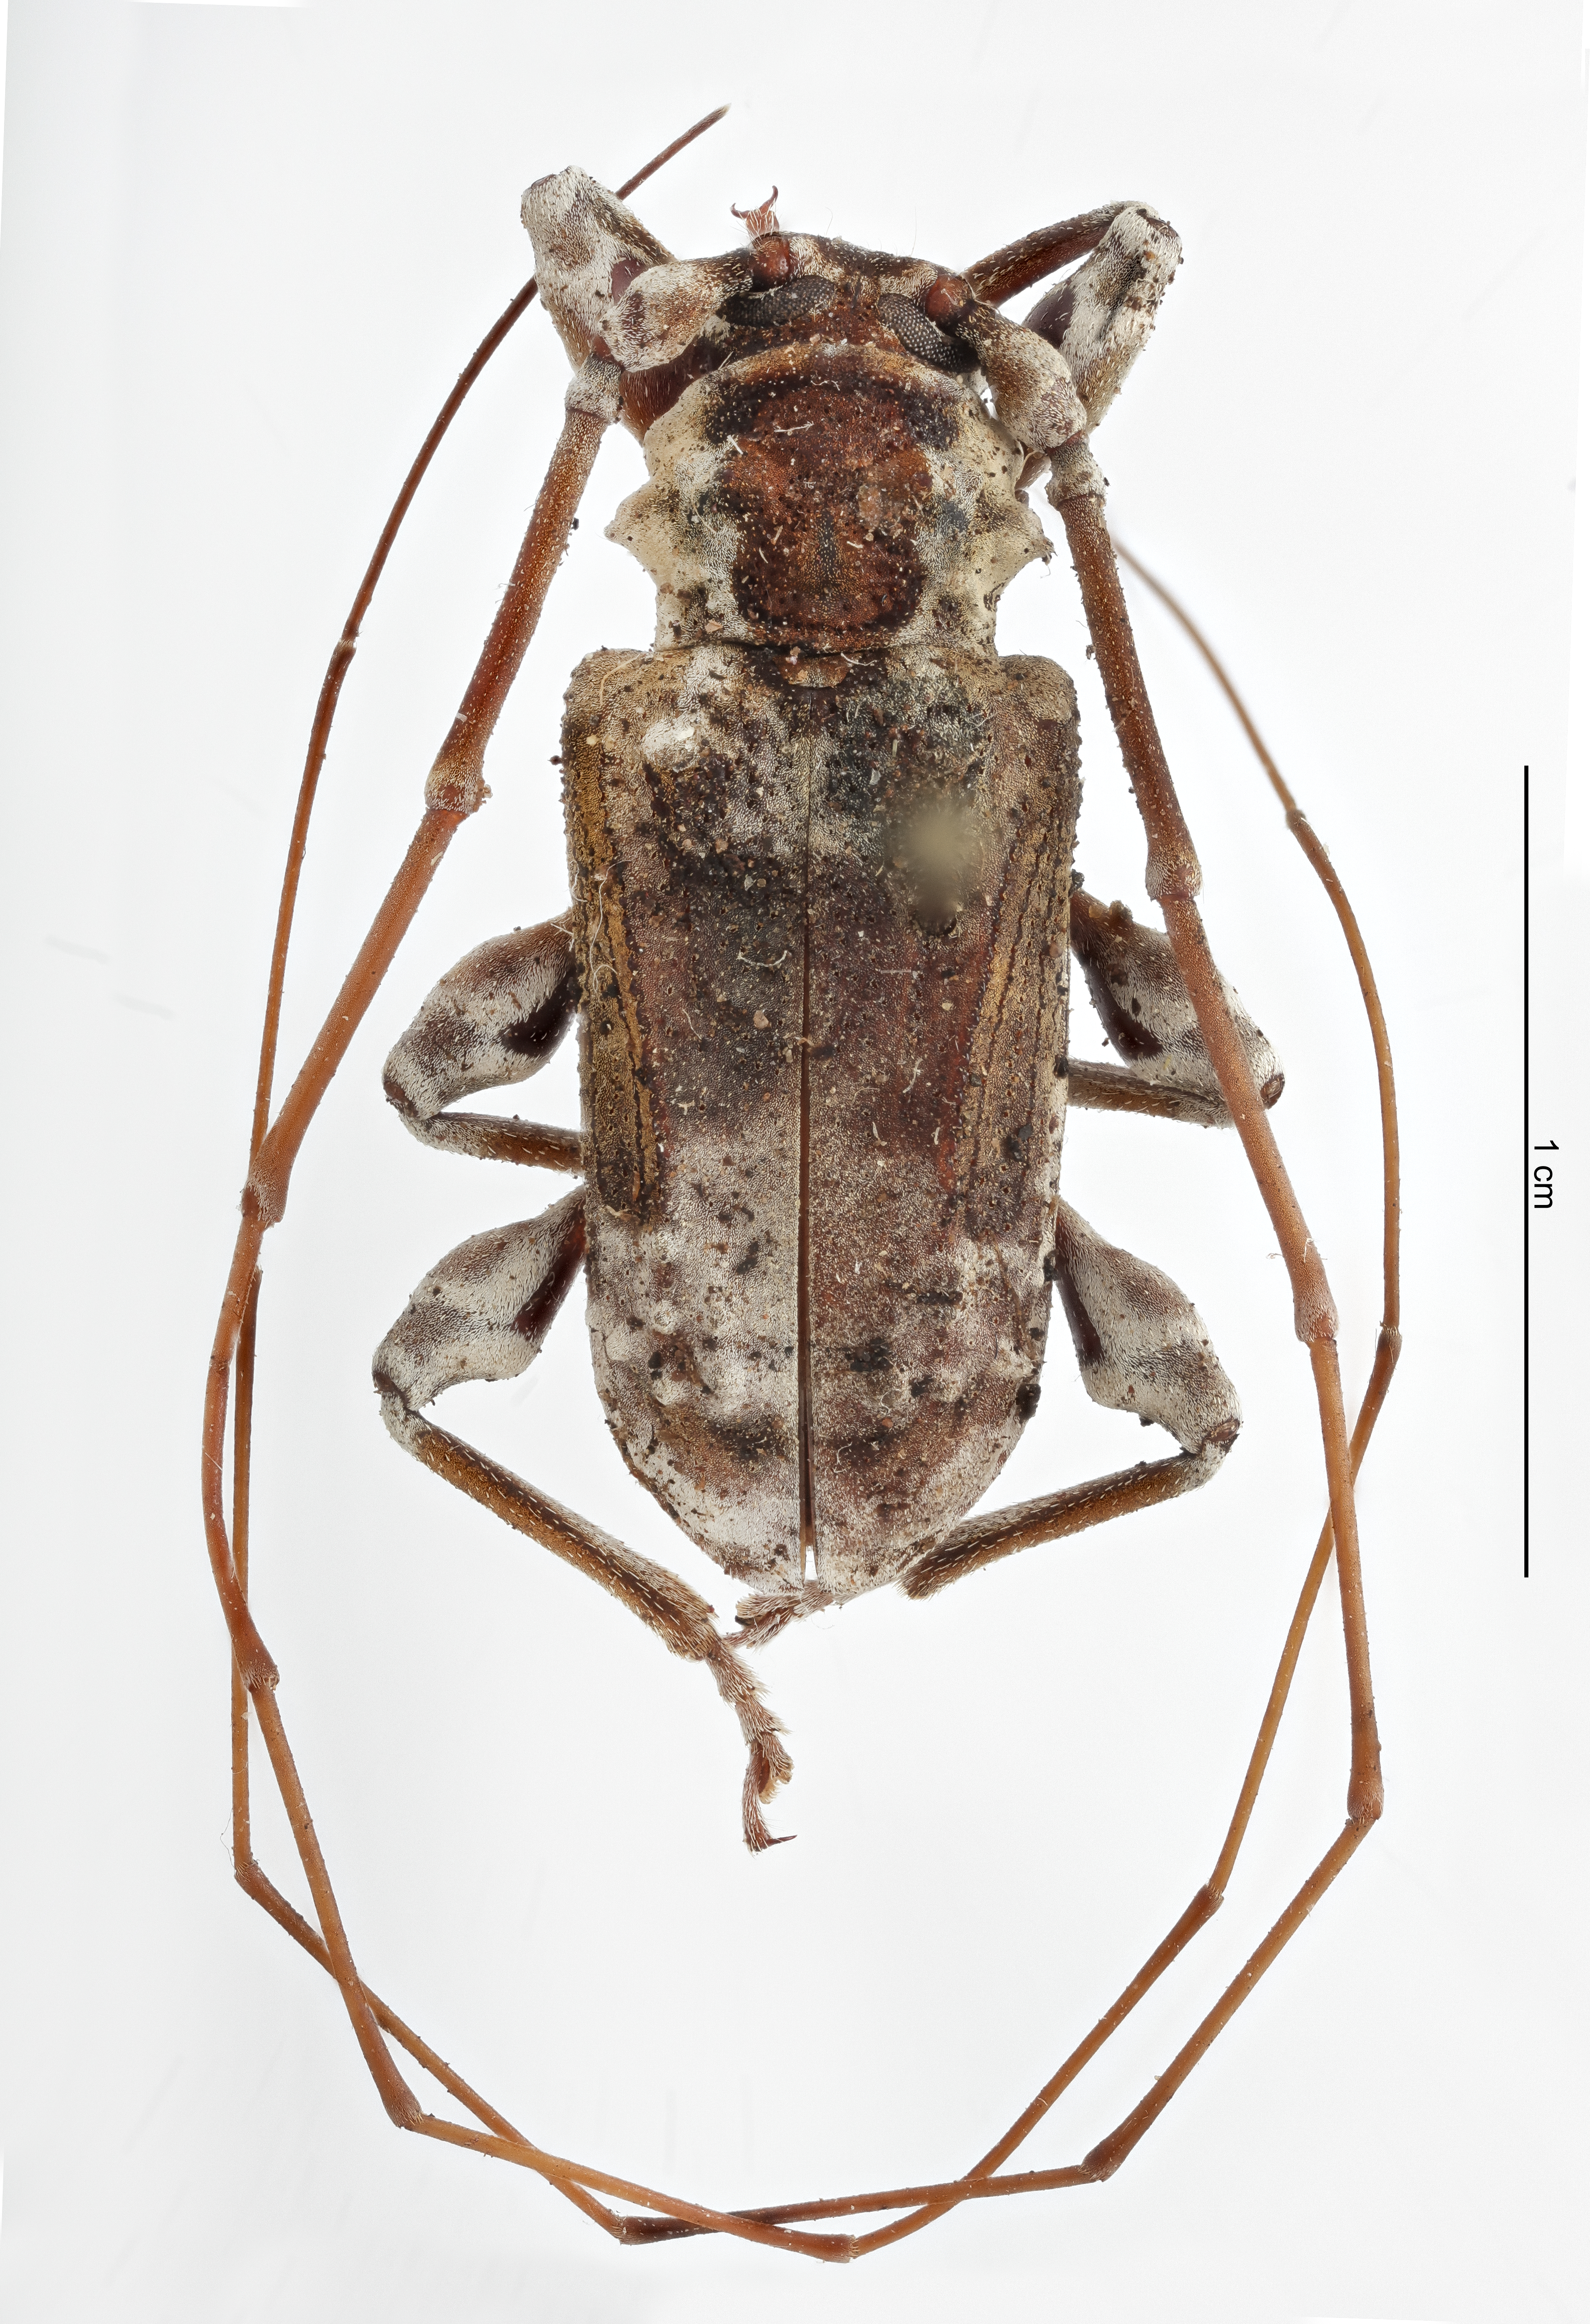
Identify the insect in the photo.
Pseudaethomerus lacordairei
